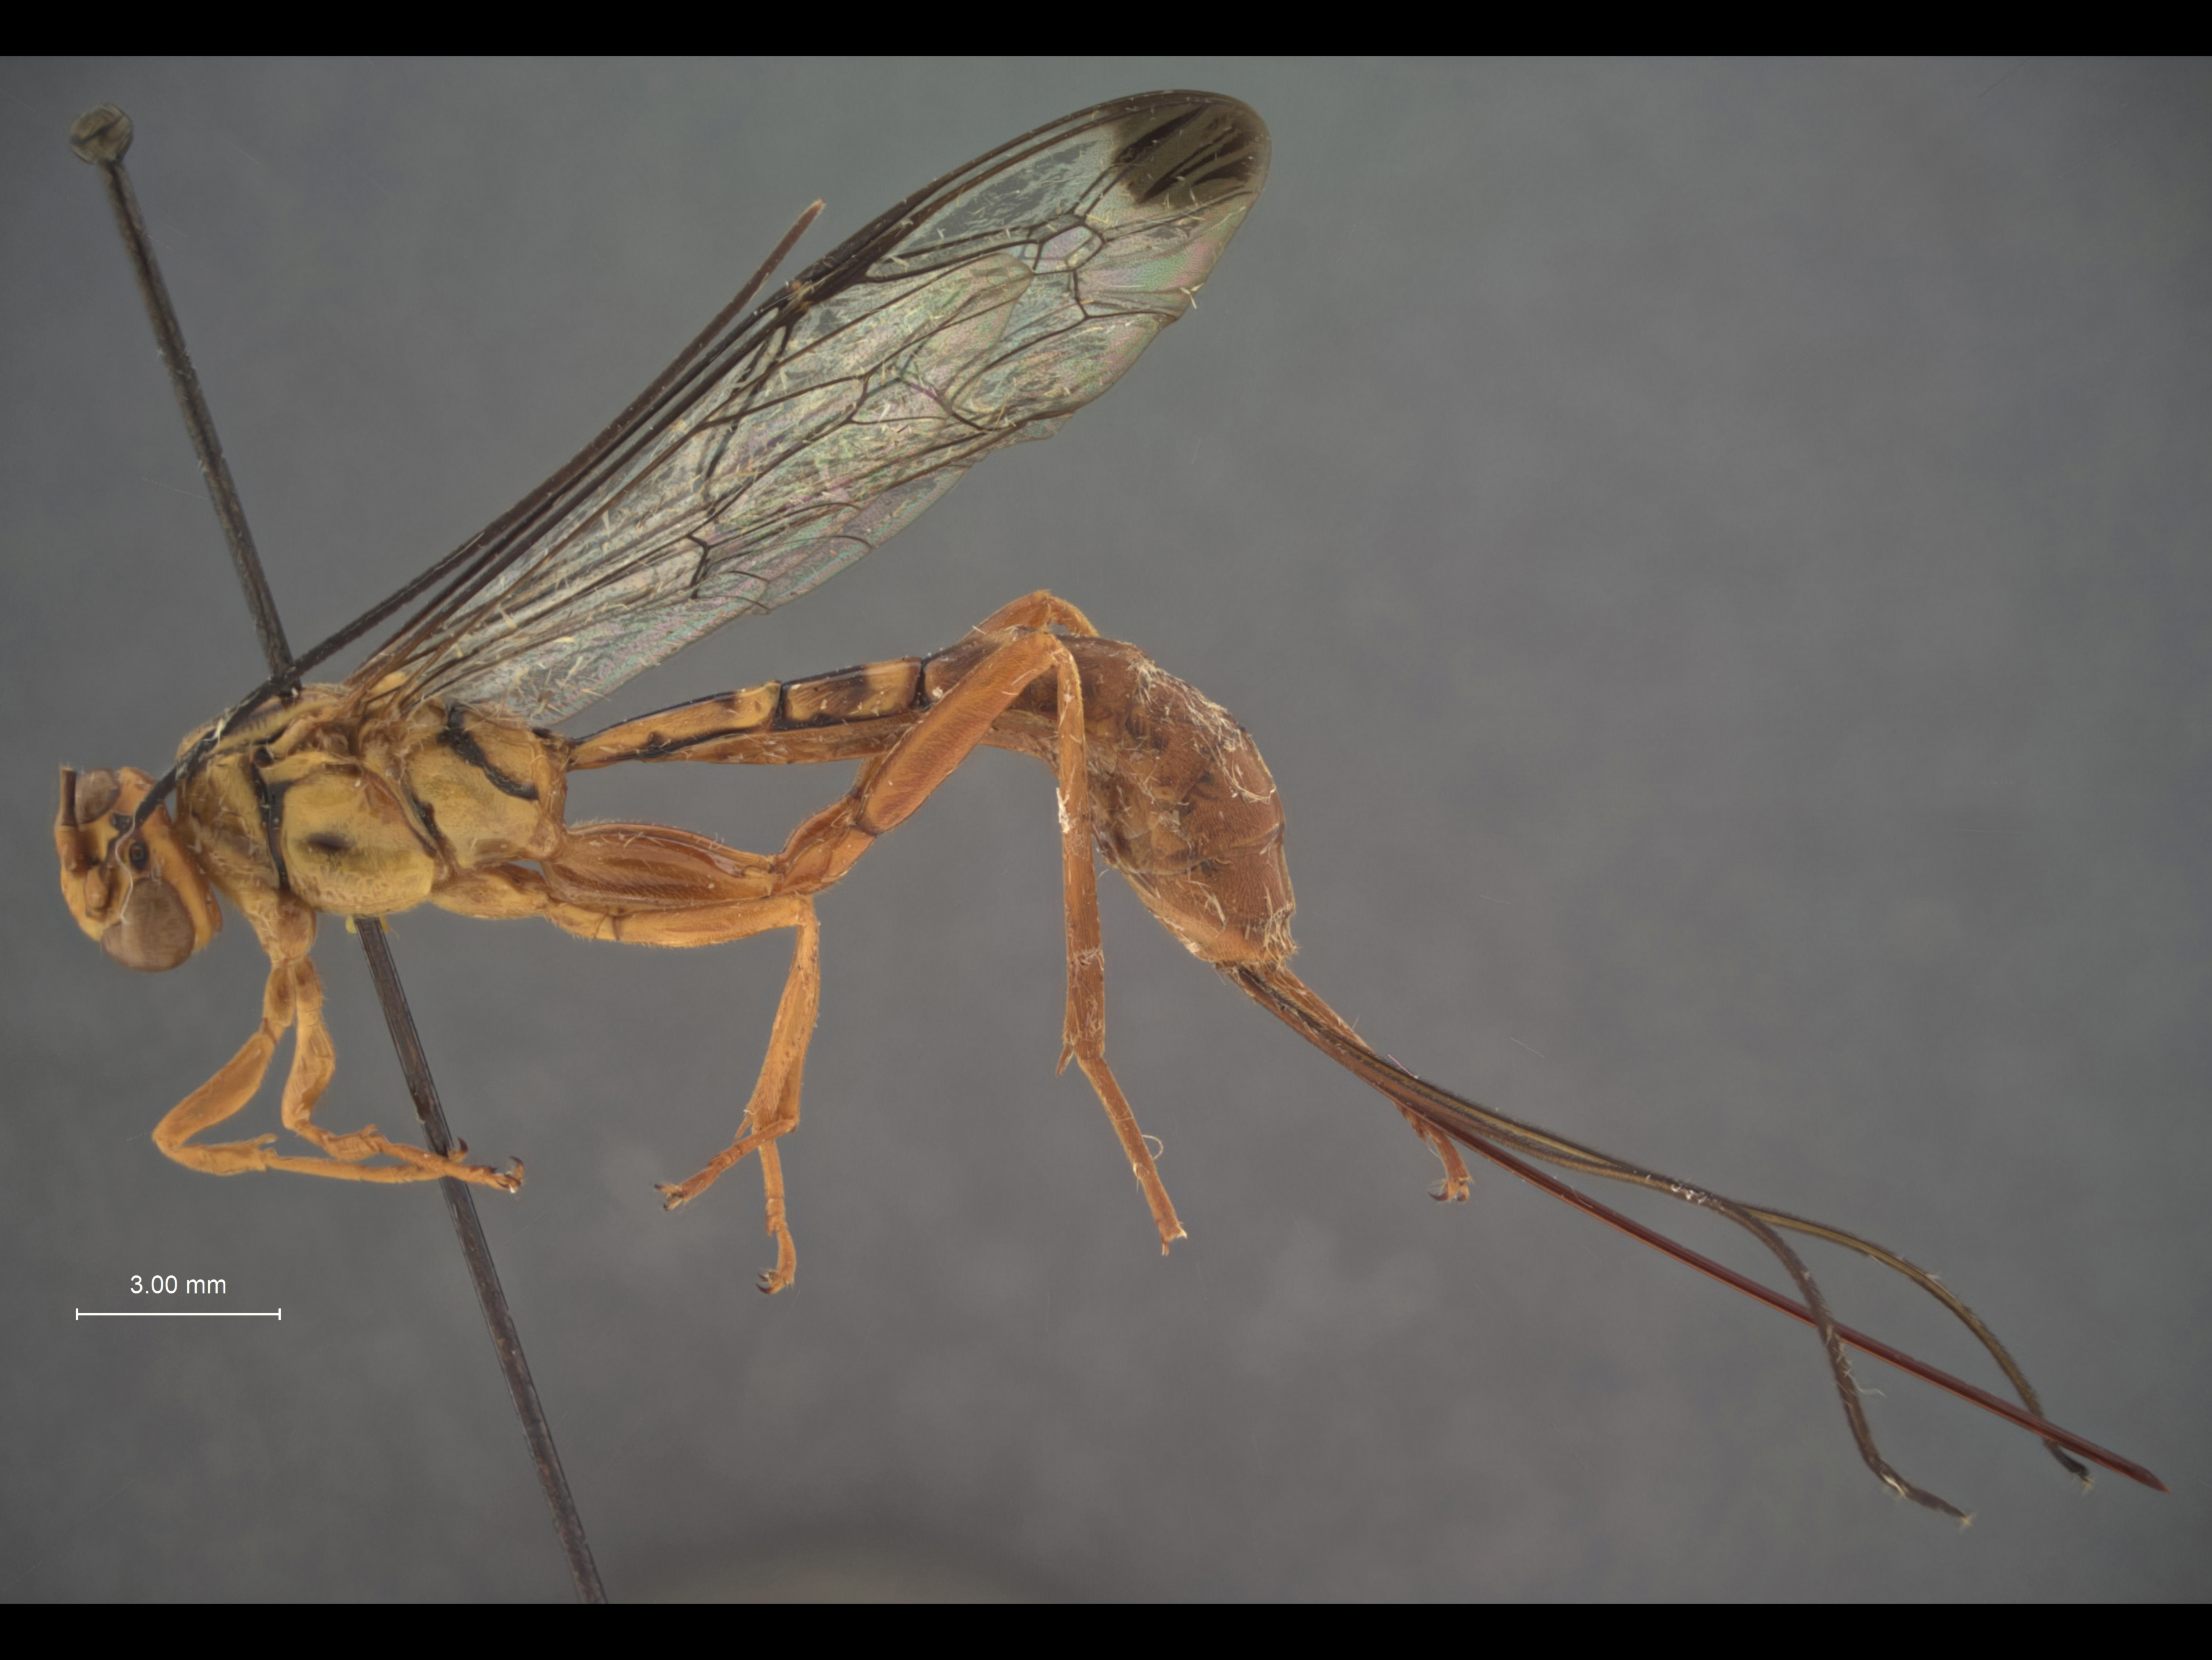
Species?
Labena schausi
